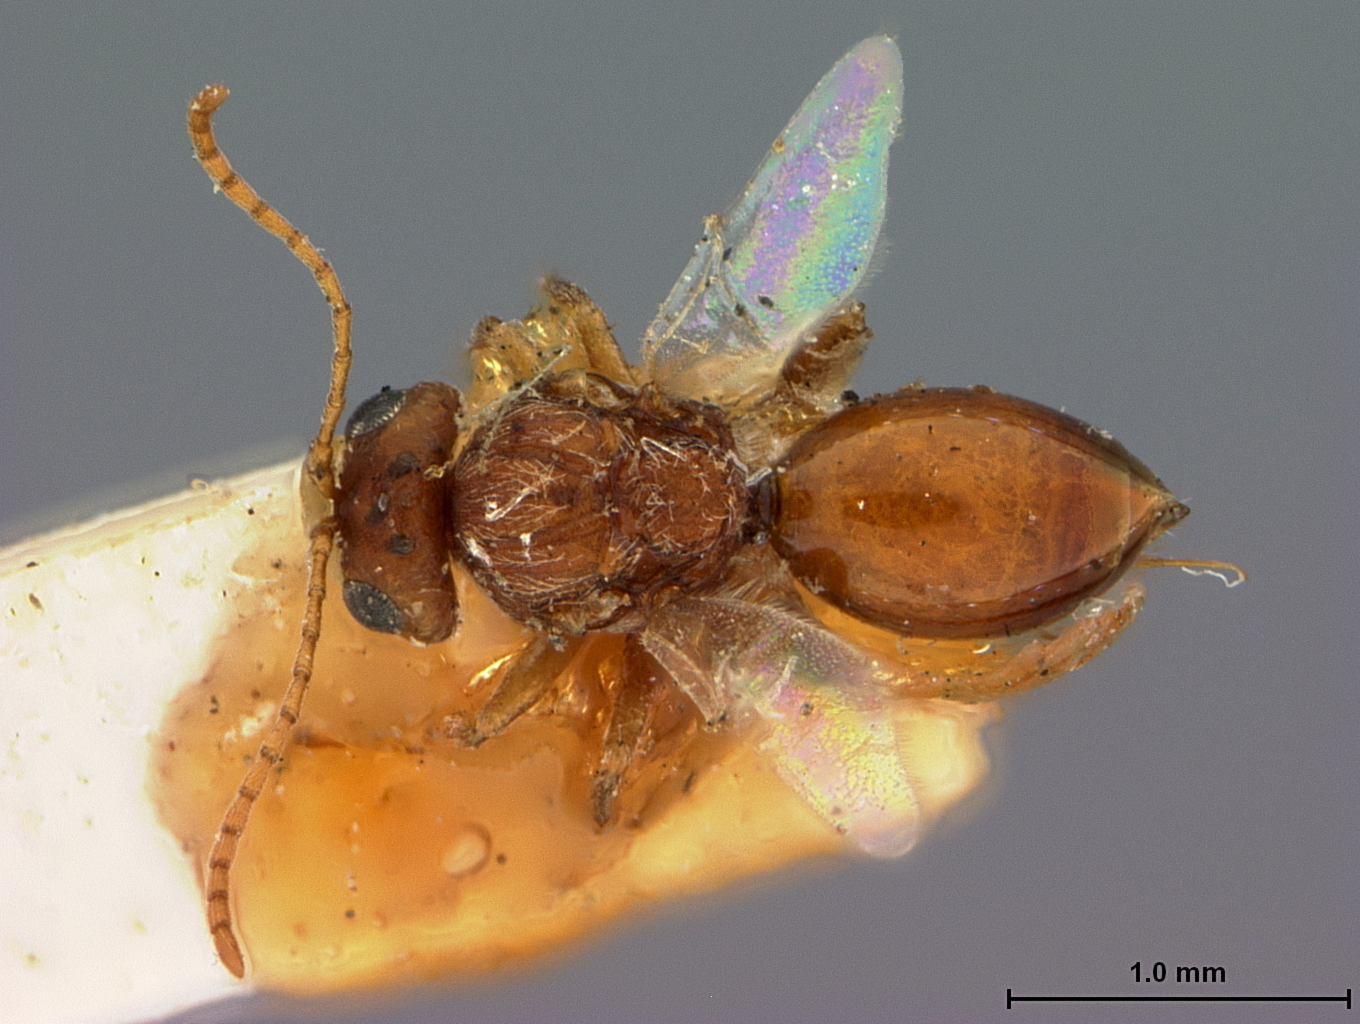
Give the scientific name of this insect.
Andricus calycicola
